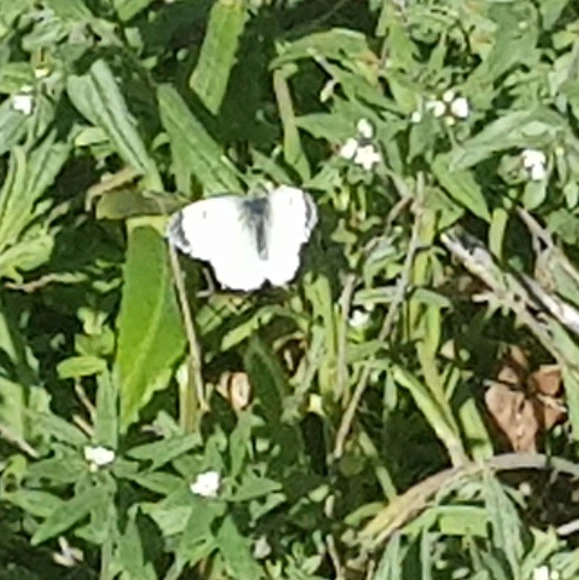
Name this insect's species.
Anthocharis cardamines
